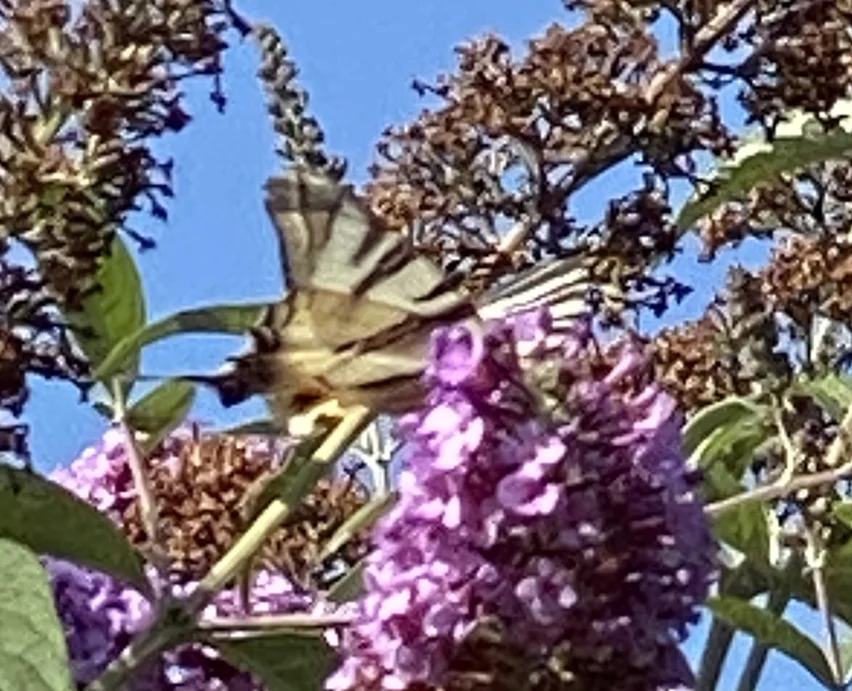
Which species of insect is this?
Iphiclides podalirius
